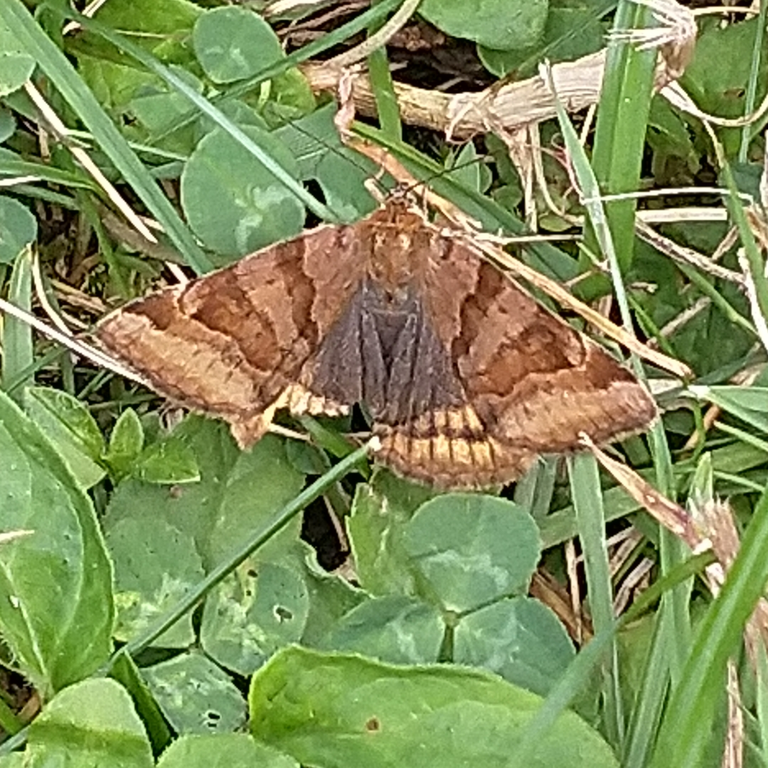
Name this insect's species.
Euclidia glyphica
